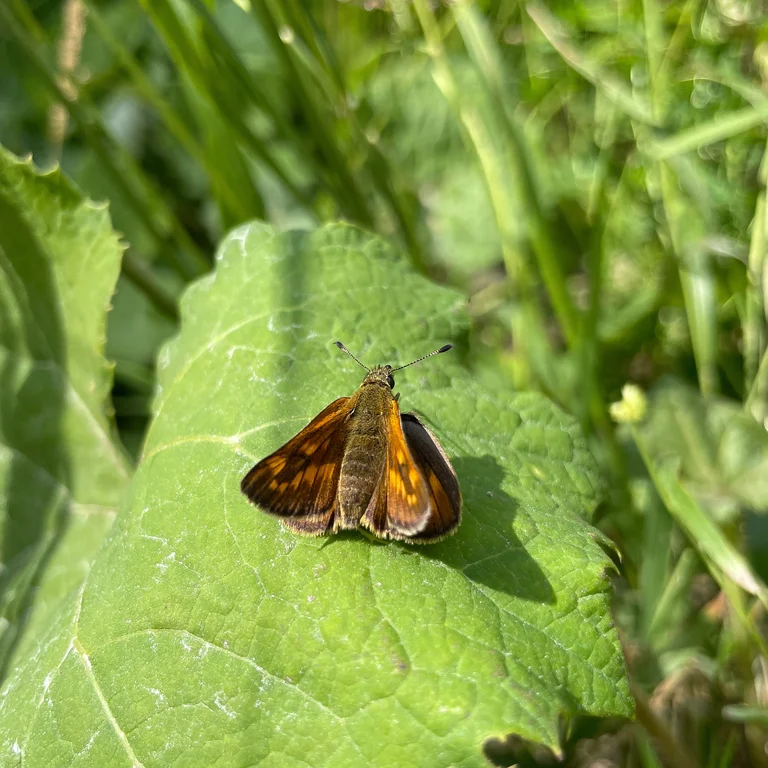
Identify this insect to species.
Ochlodes sylvanus (also Ochlodes venata)
